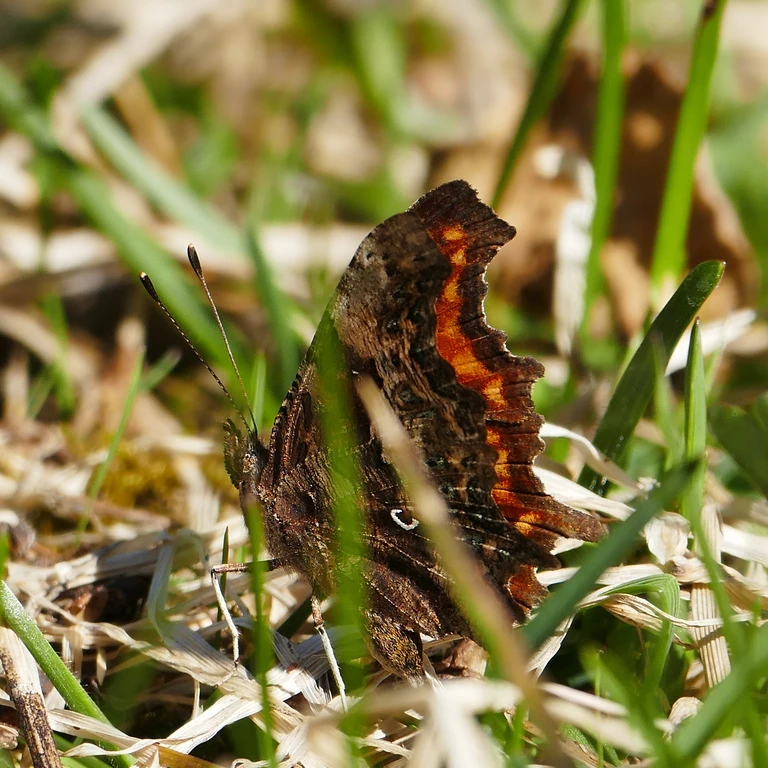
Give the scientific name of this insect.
Polygonia c-album
